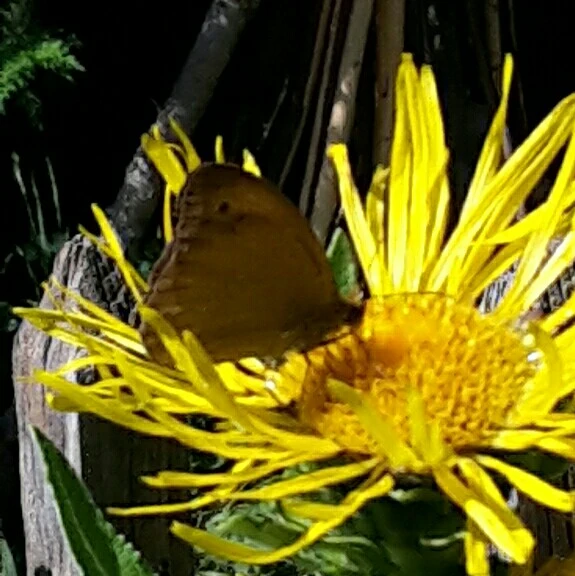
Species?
Maniola jurtina
